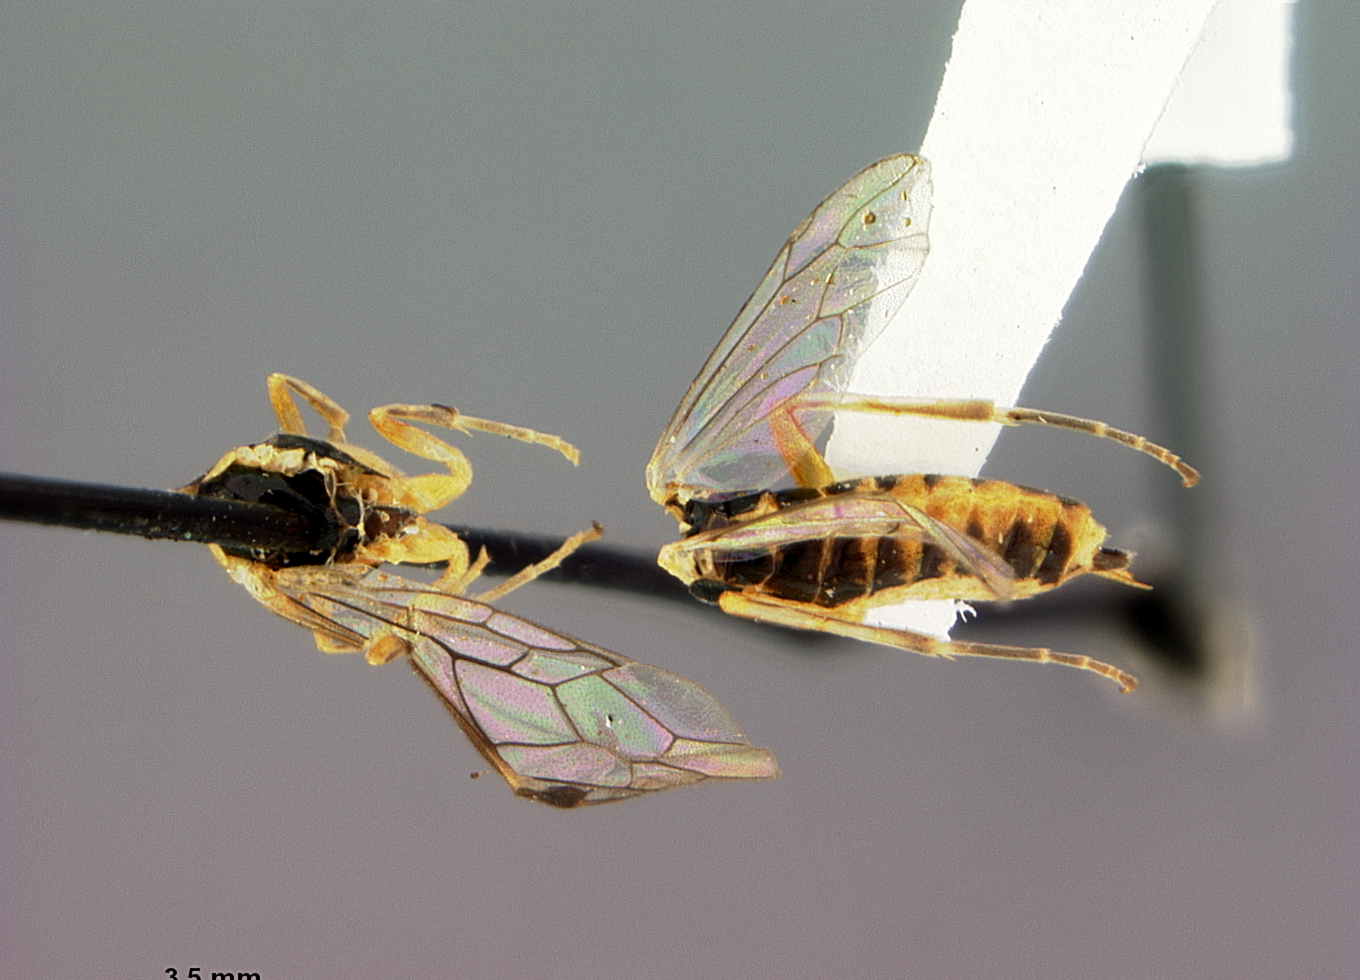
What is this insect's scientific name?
Emphytina virginica
